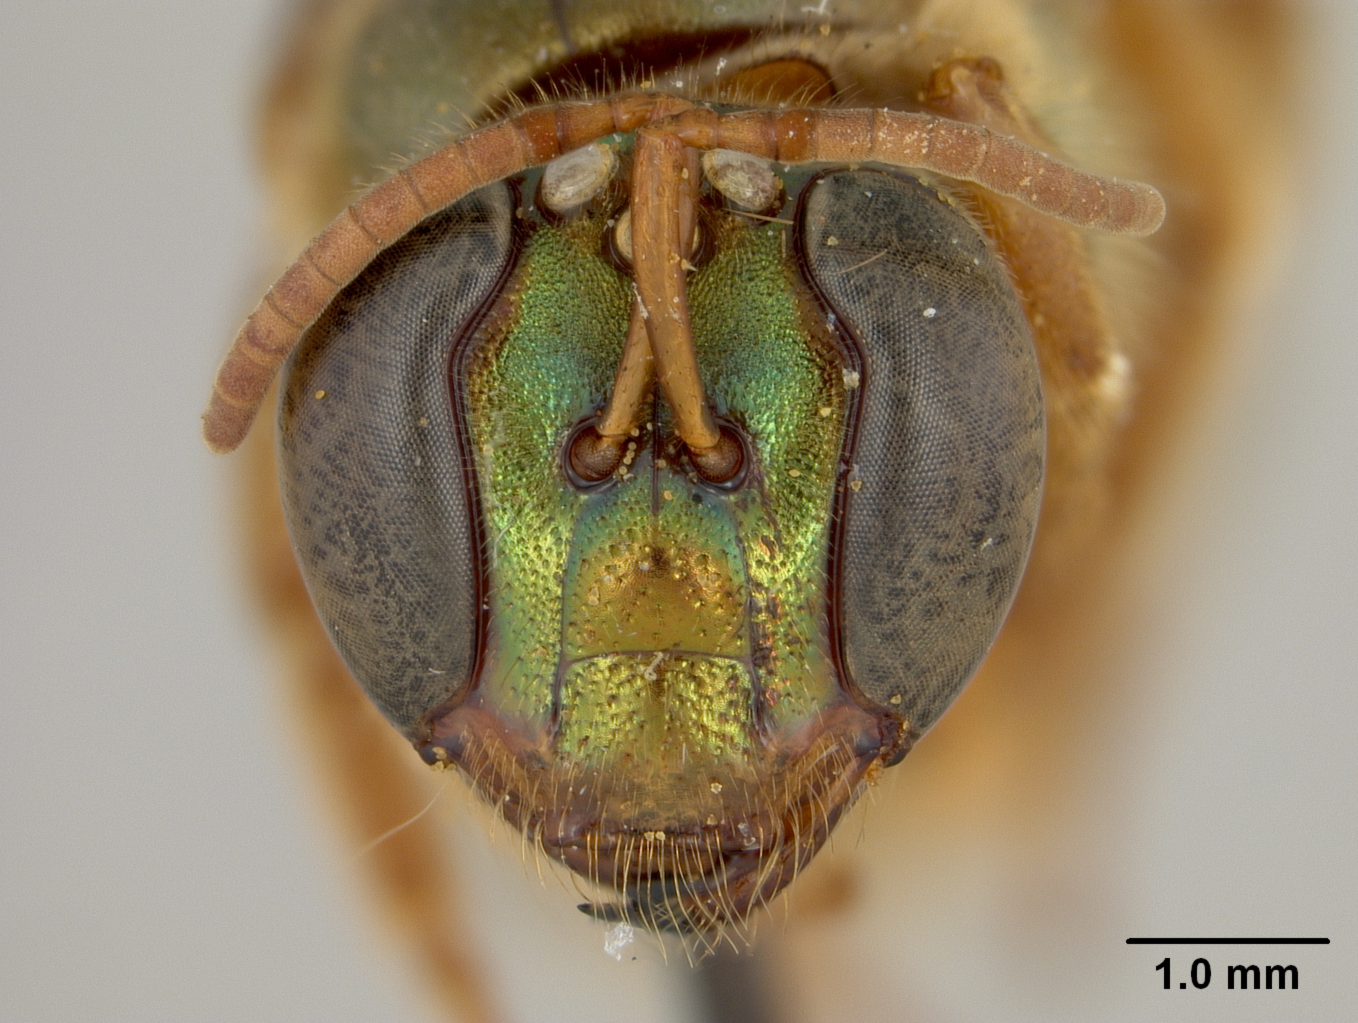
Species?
Megalopta fornix
